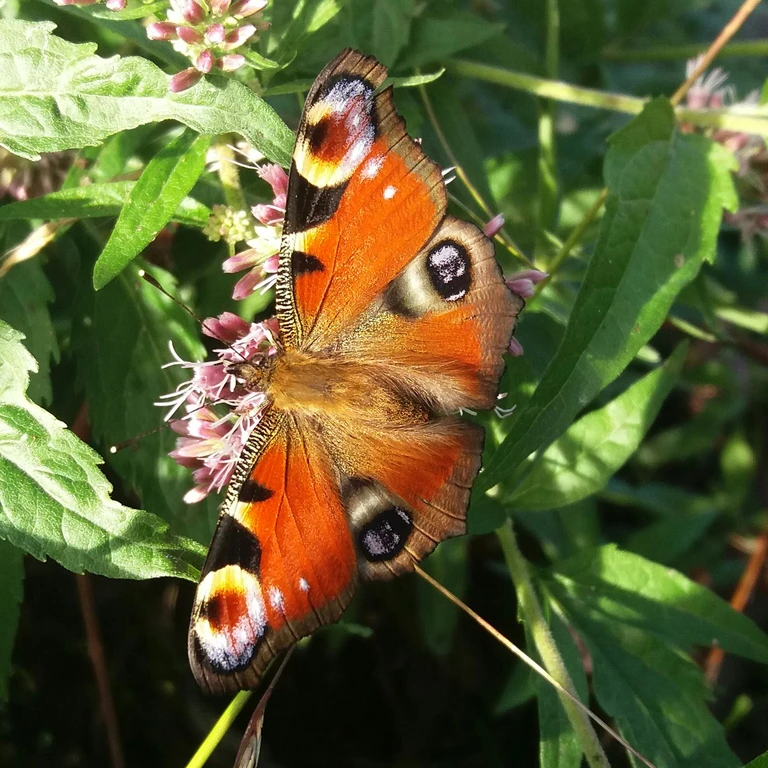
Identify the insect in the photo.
Aglais io
